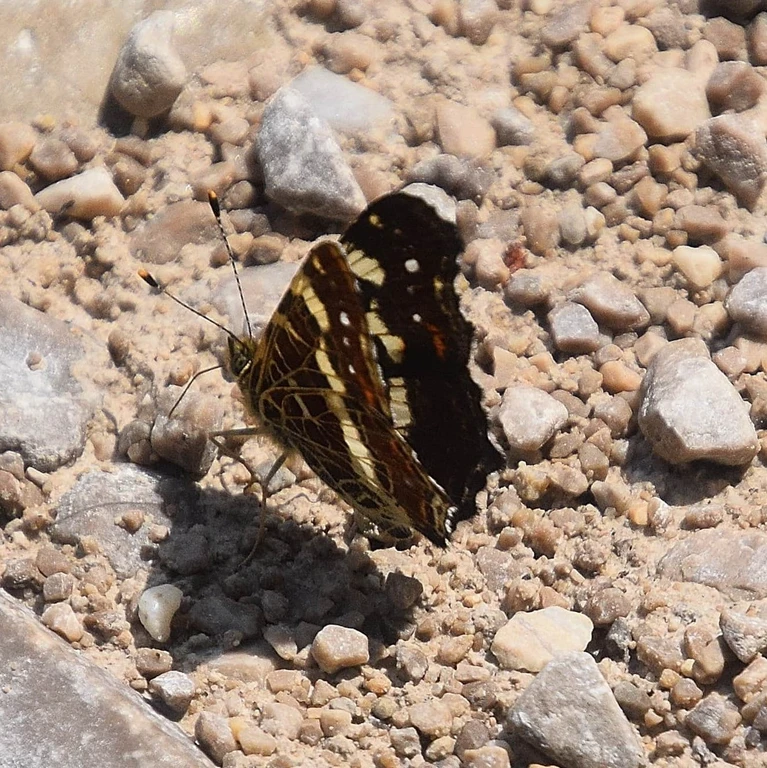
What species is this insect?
Araschnia levana
